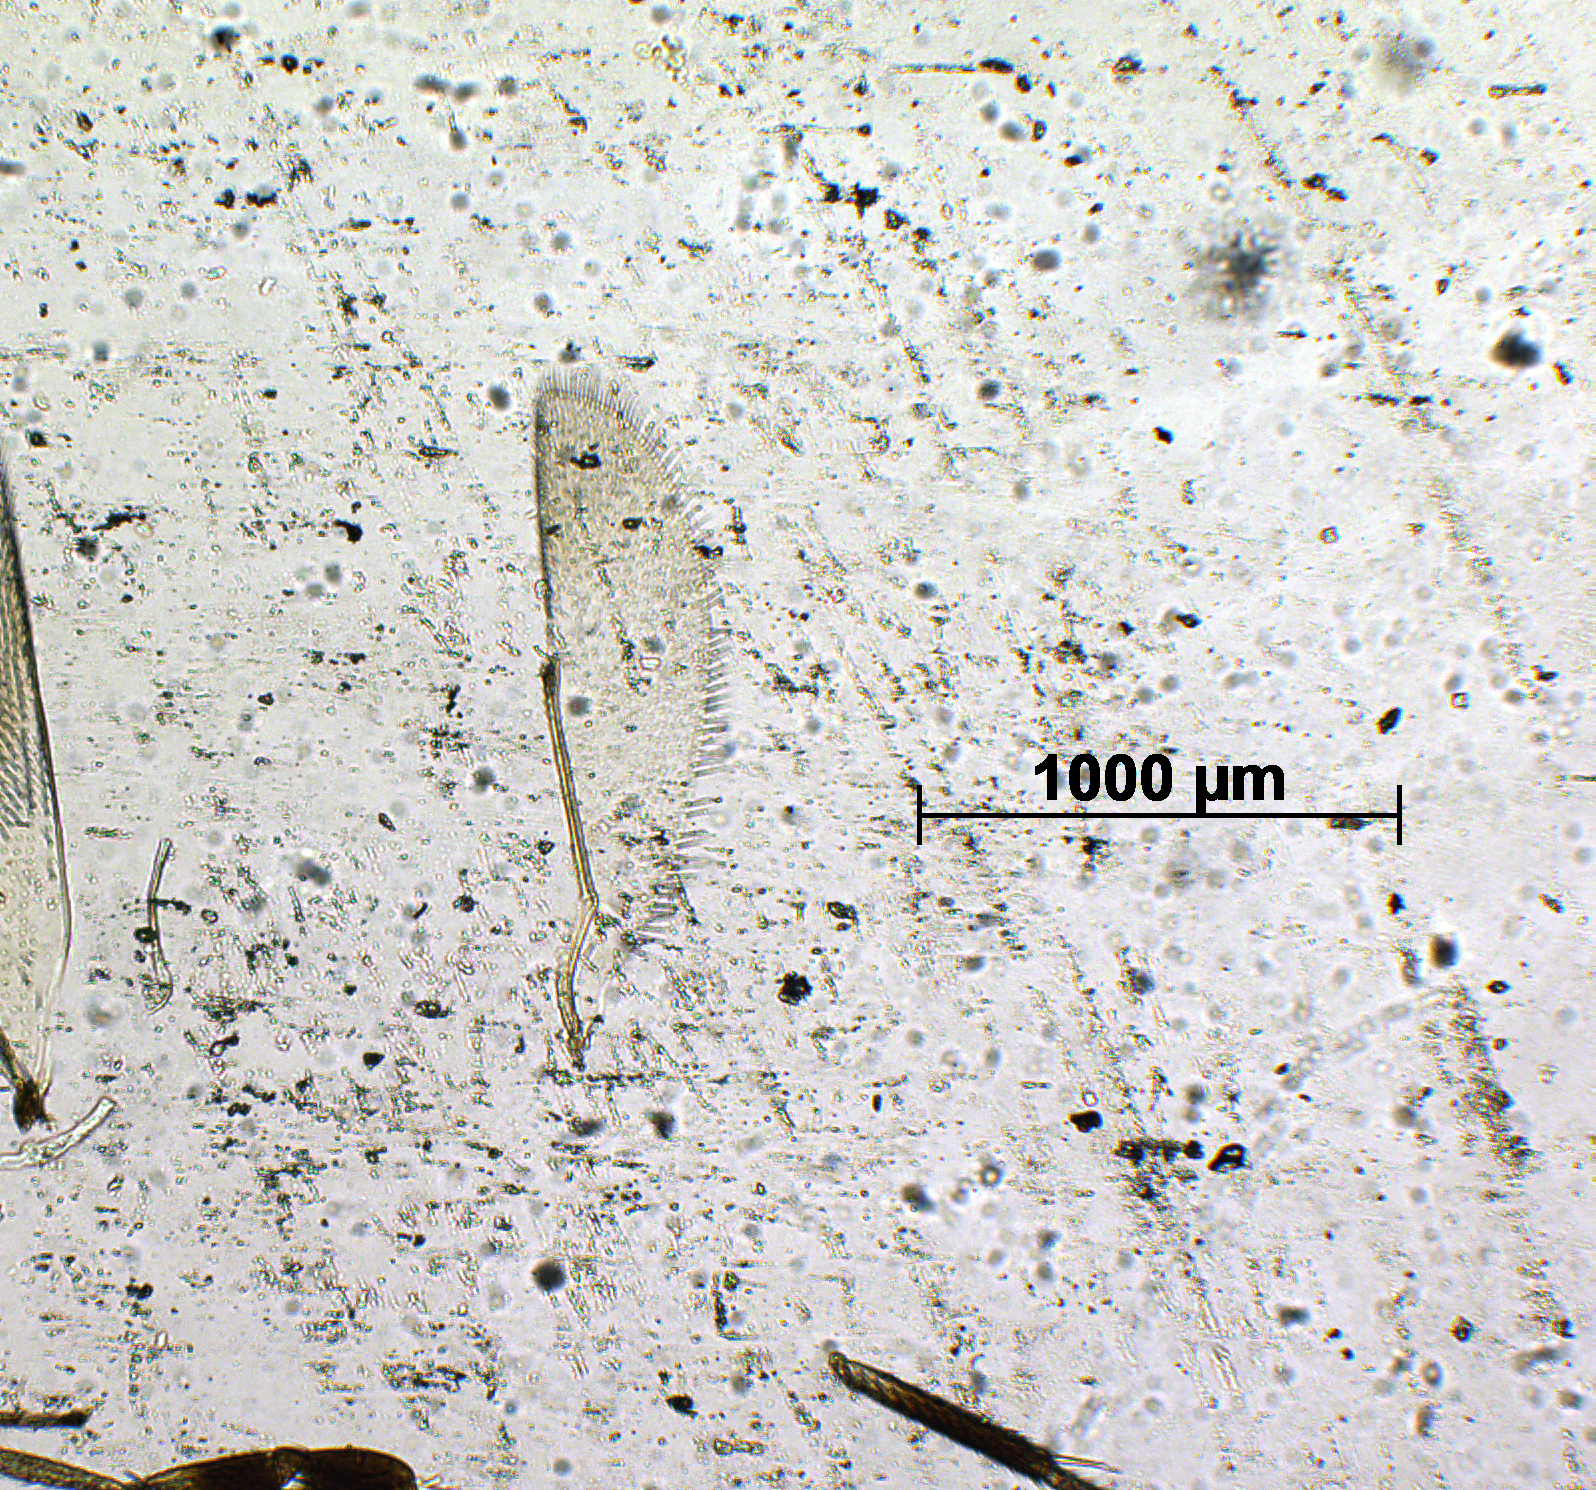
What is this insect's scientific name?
Elasmus dalhousieanus
